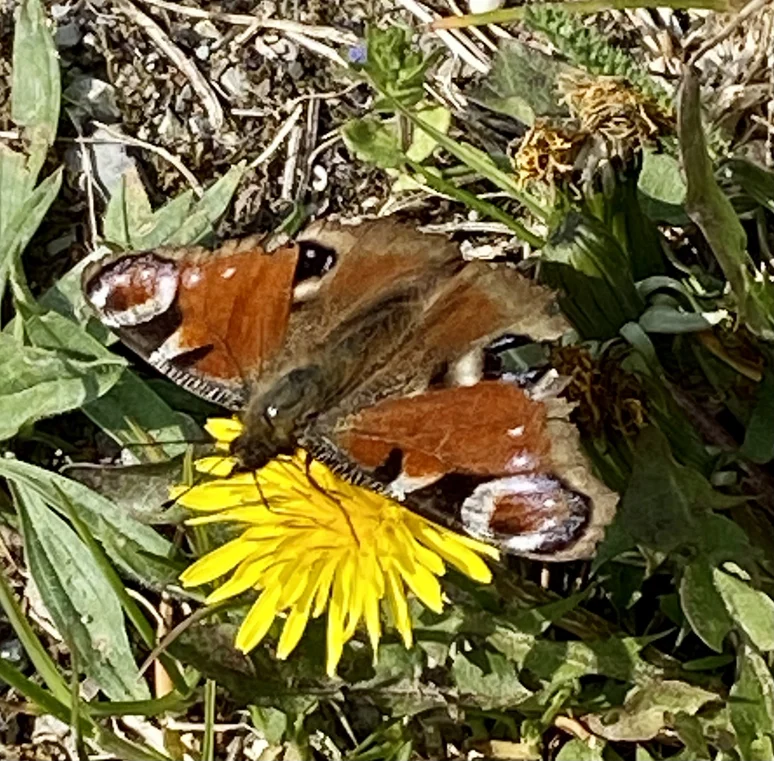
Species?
Aglais io
